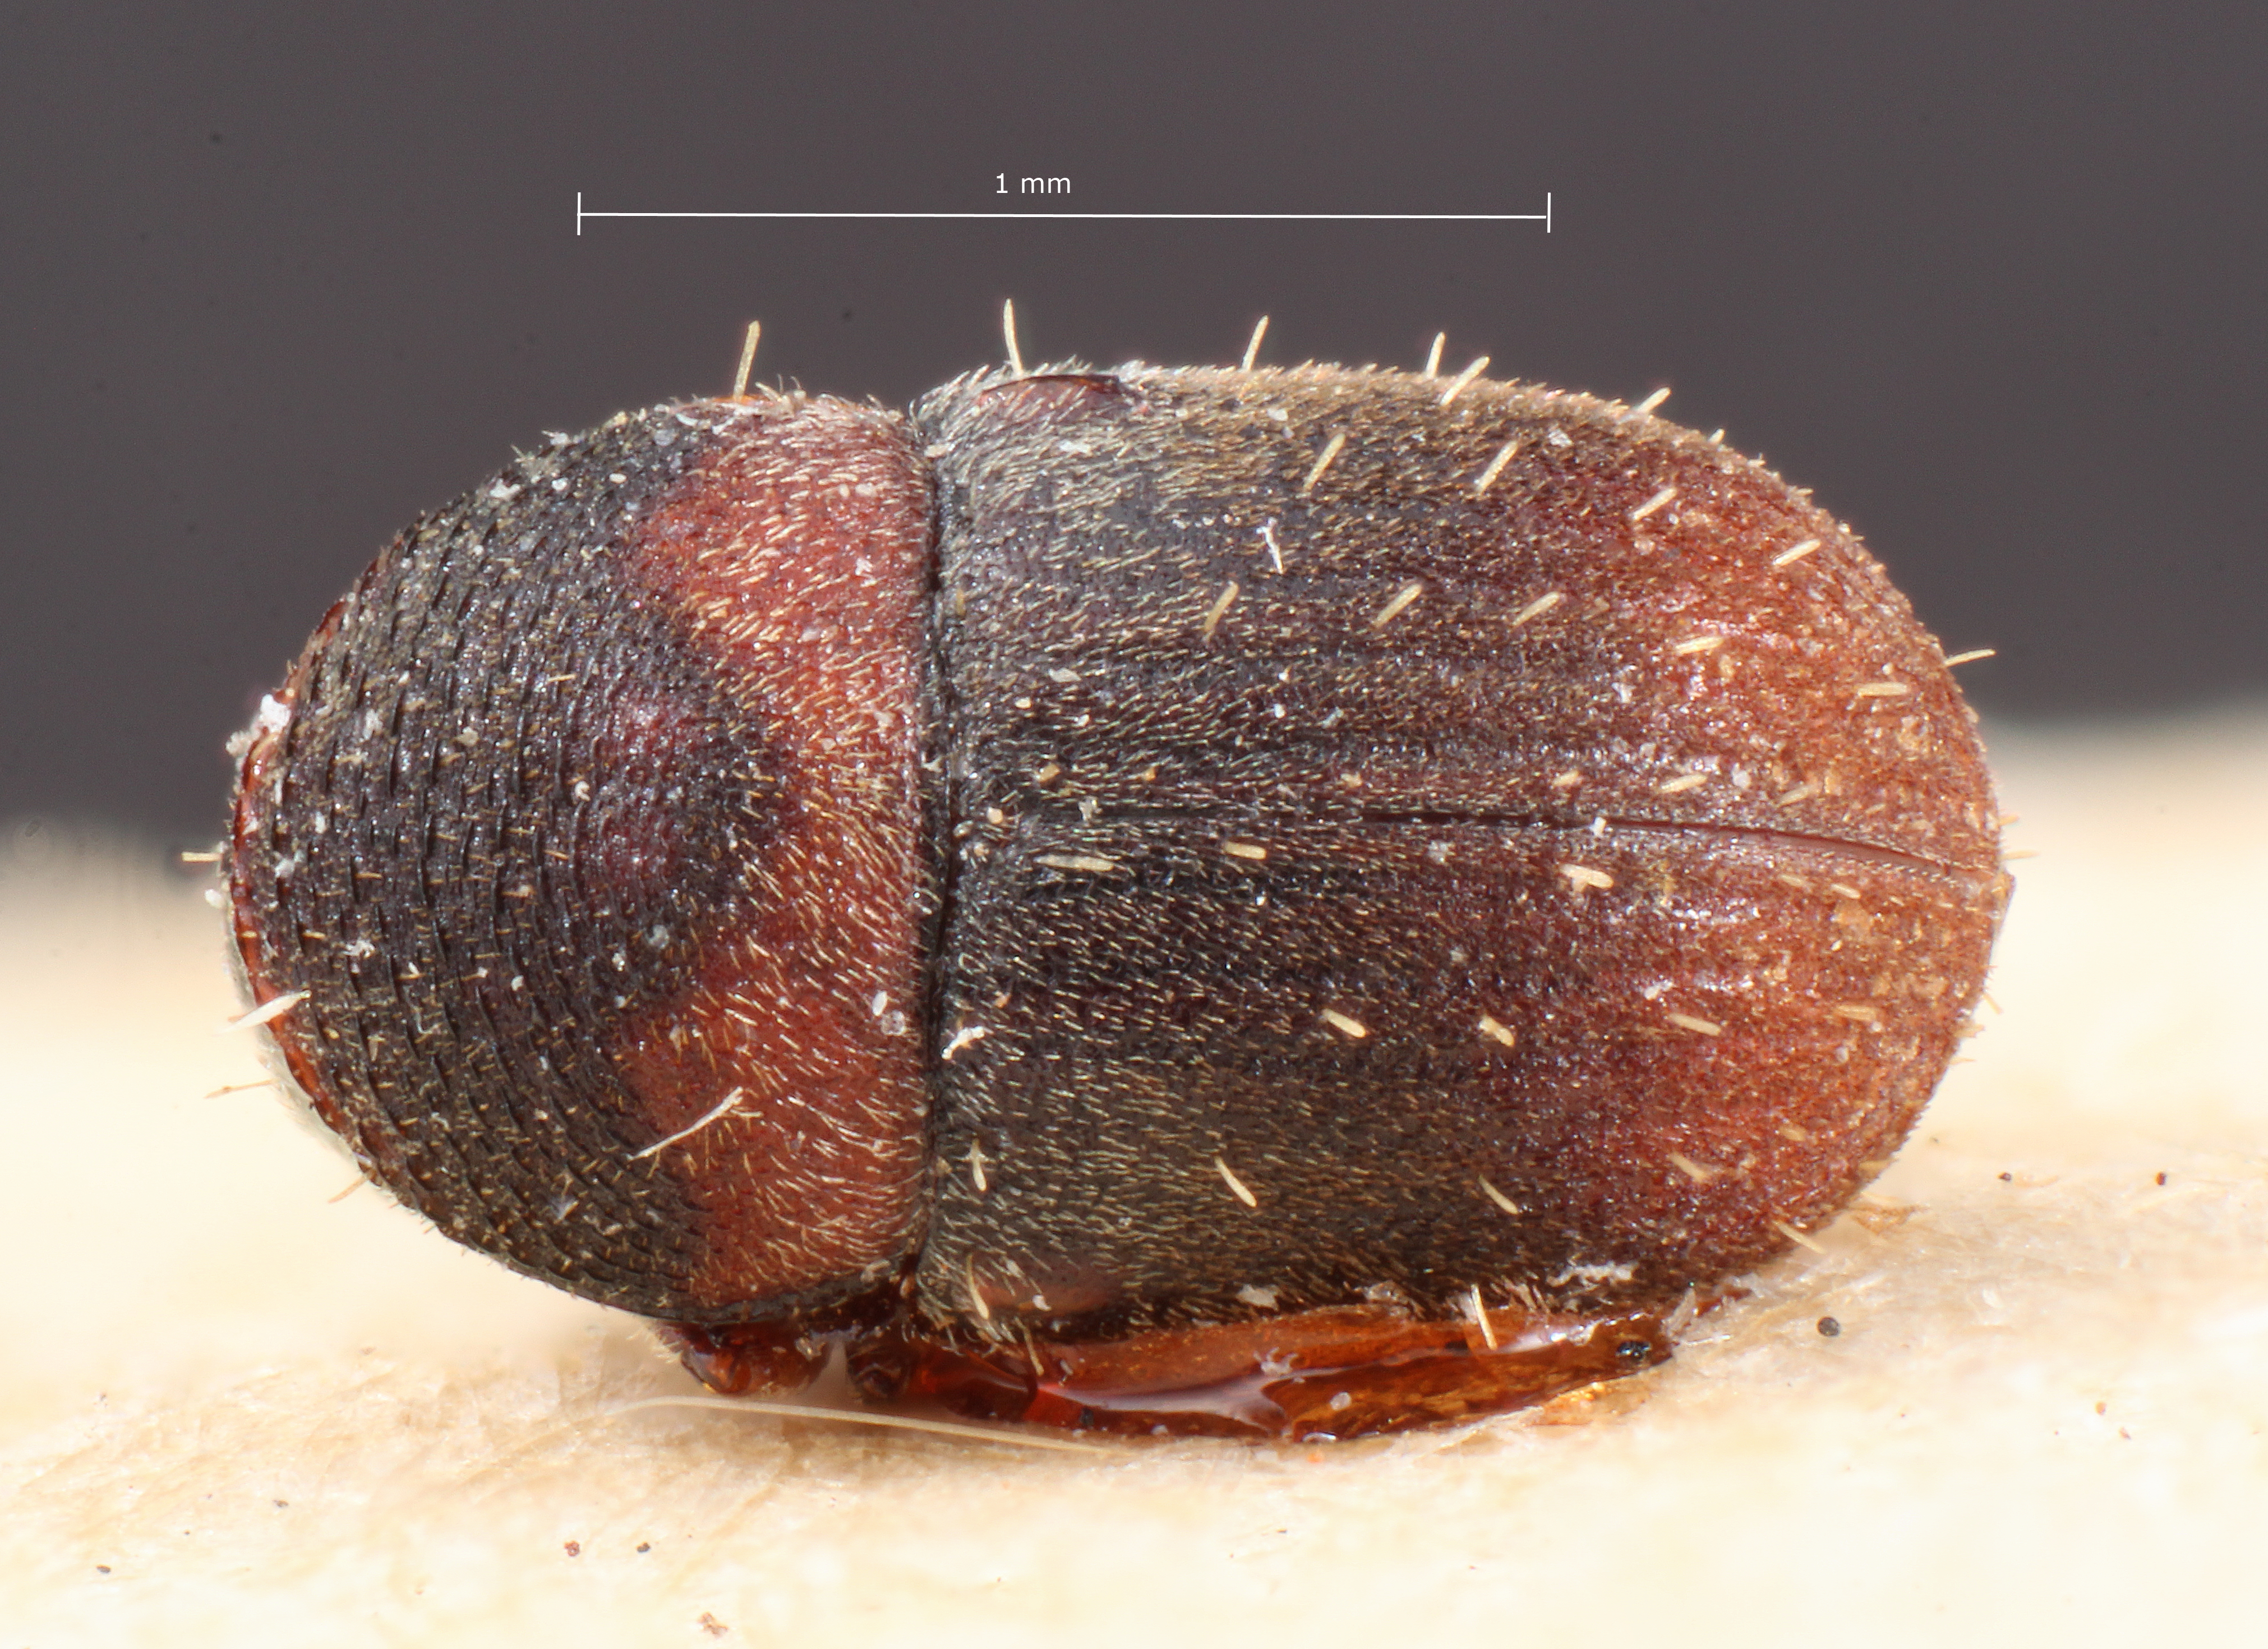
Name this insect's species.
Problechilus bicolor
